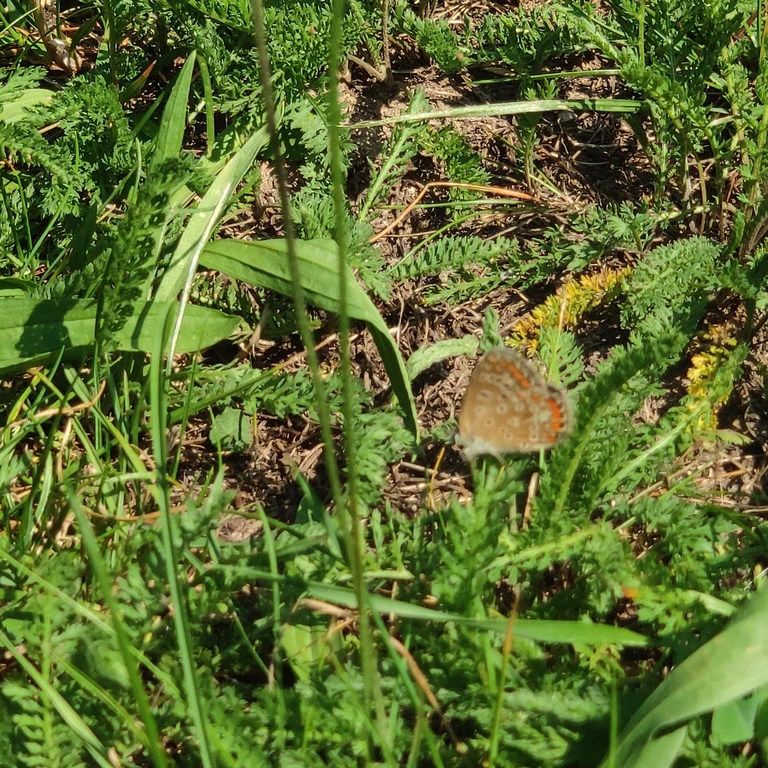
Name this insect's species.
Polyommatus icarus
